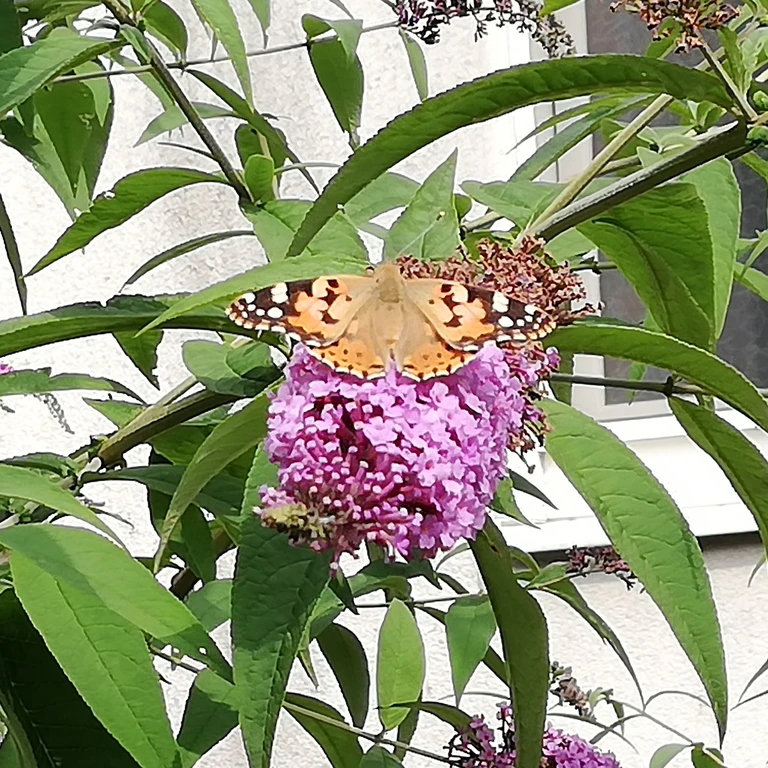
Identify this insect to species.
Vanessa cardui
